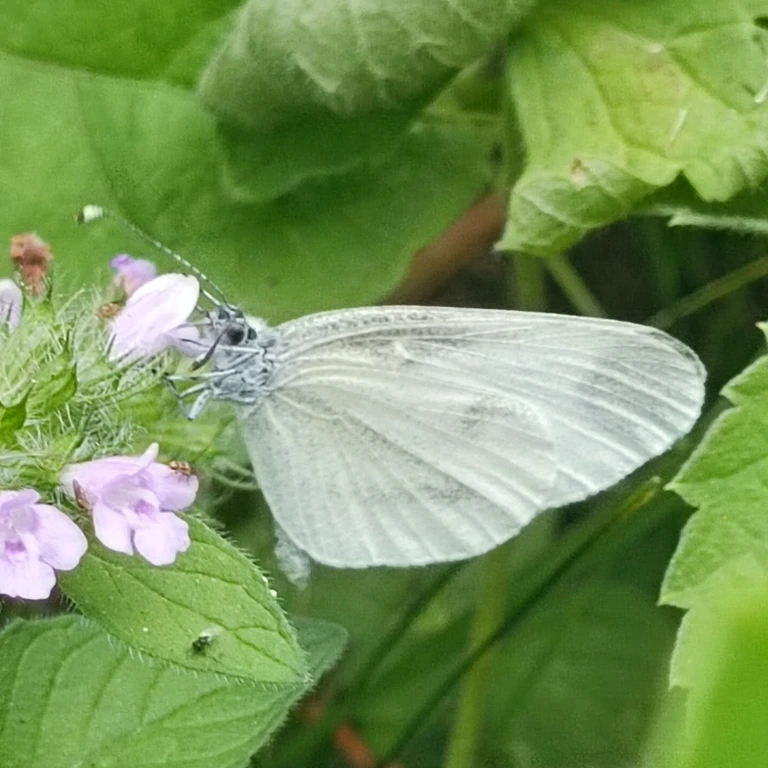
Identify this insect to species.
Leptidea sinapis/juvernica
